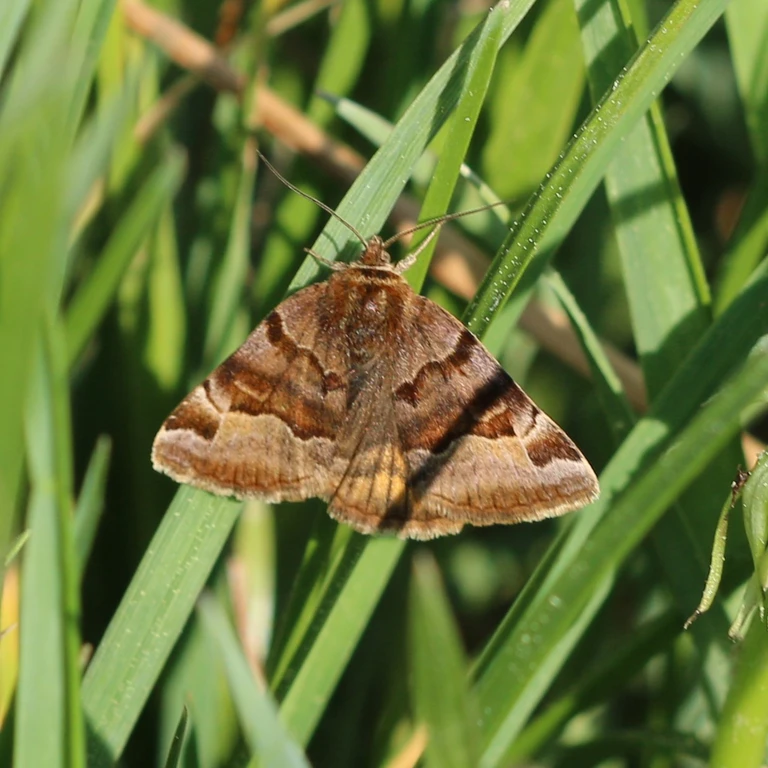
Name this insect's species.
Euclidia glyphica
